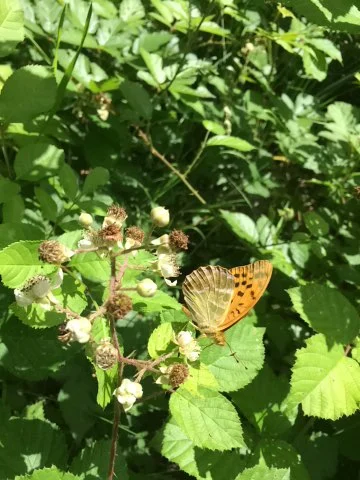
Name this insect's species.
Argynnis paphia
